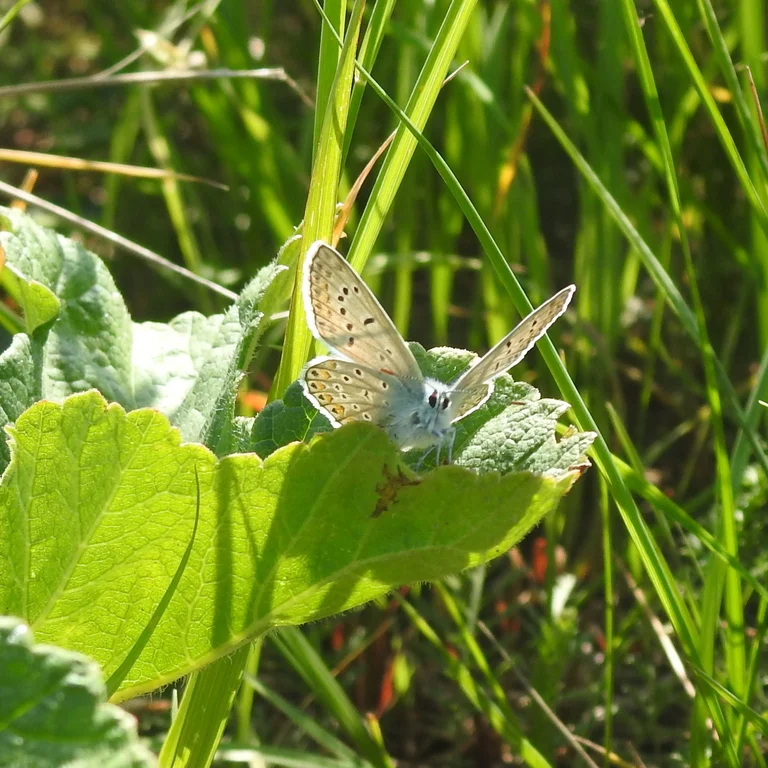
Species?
Polyommatus icarus
